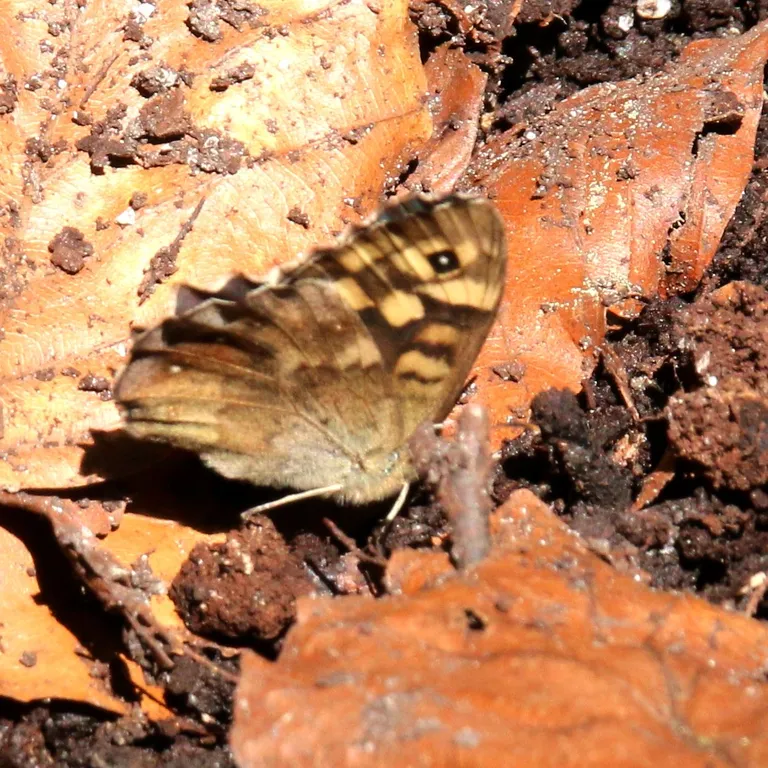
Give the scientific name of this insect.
Pararge aegeria
